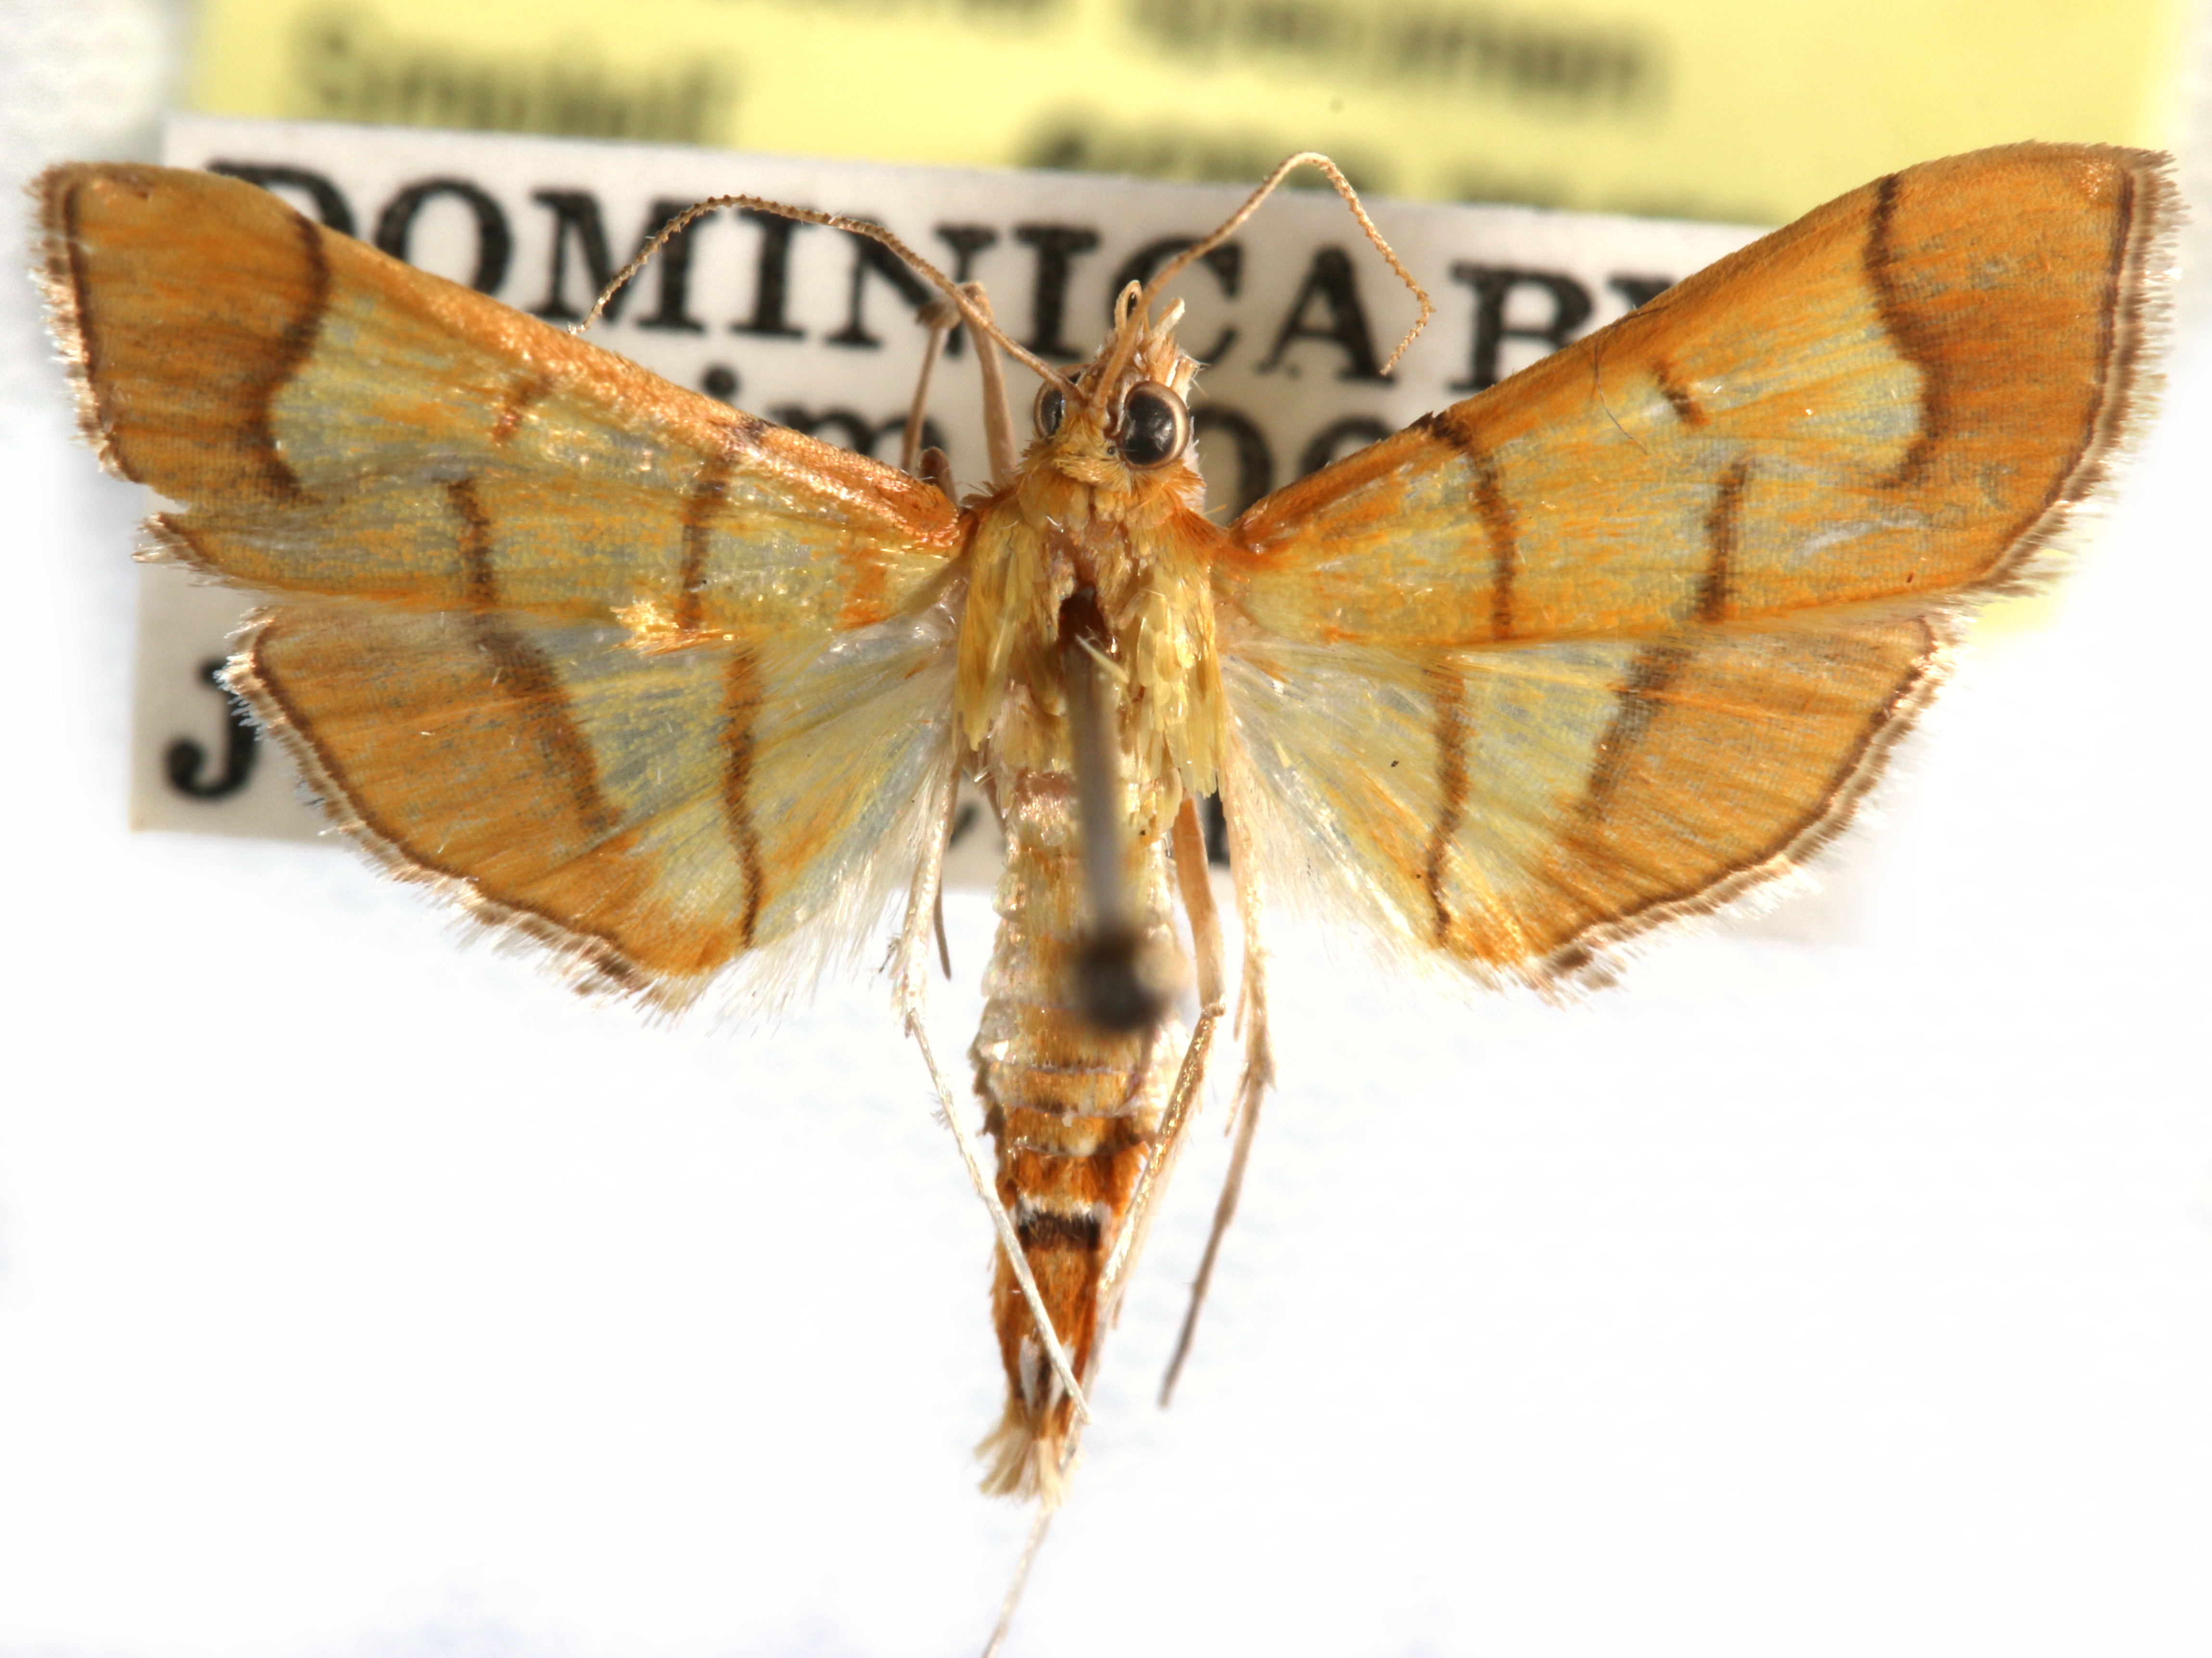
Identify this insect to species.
Salbia haemorrhoidalis
